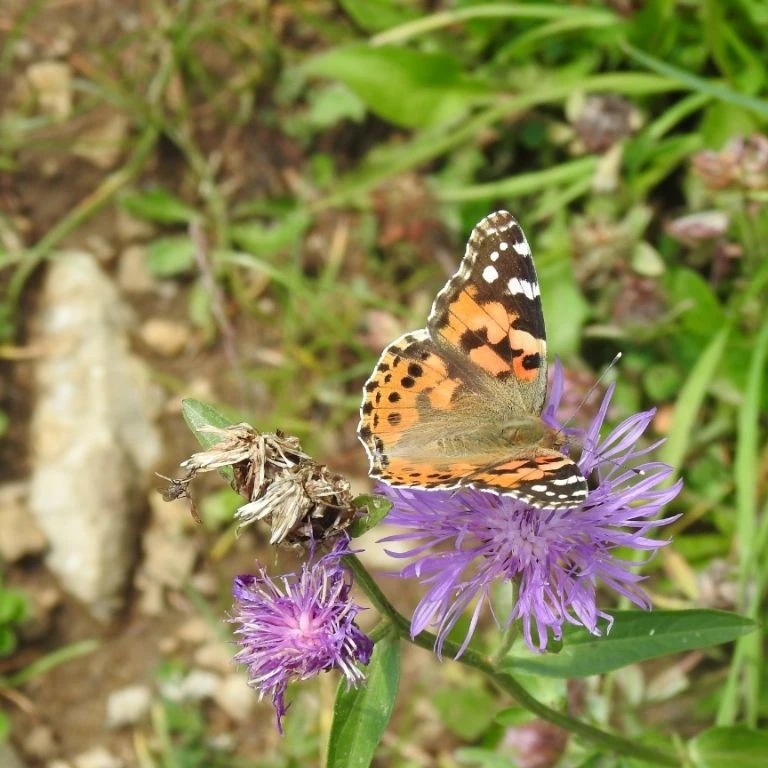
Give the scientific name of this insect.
Vanessa cardui
